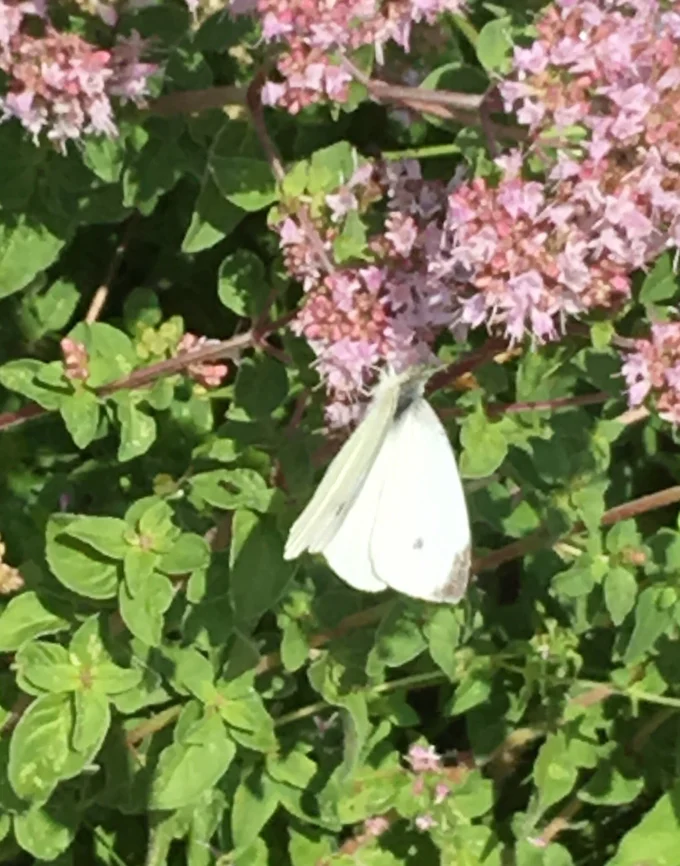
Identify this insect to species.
Pieris rapae
